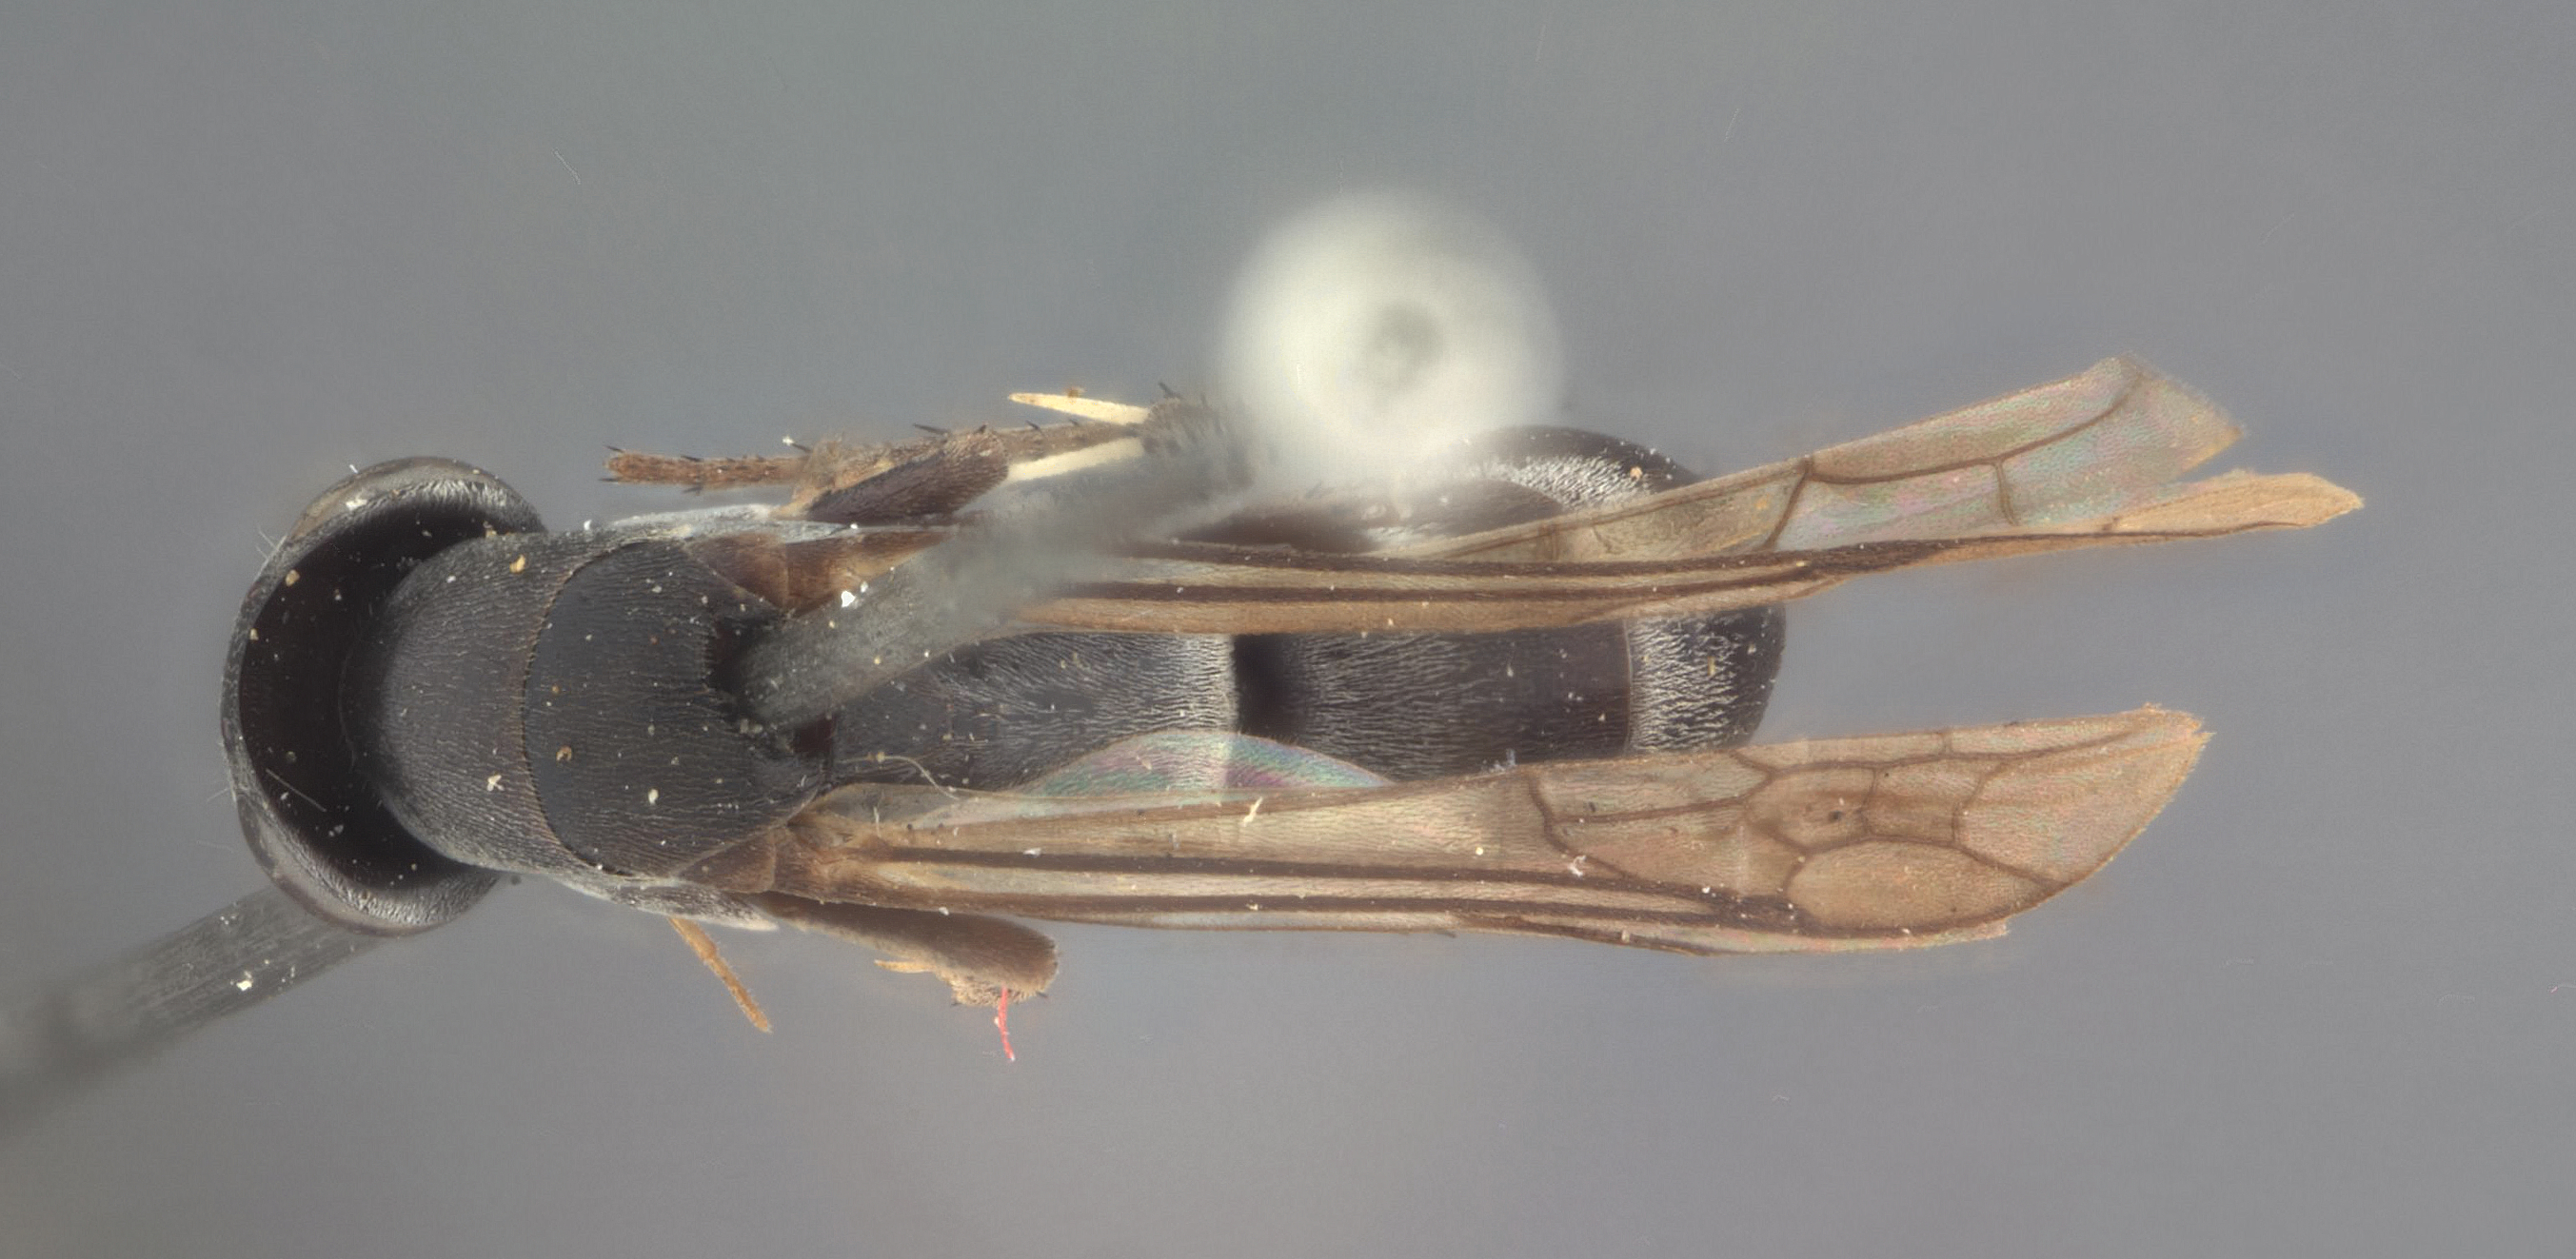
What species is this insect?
Homonotus nebulosus
